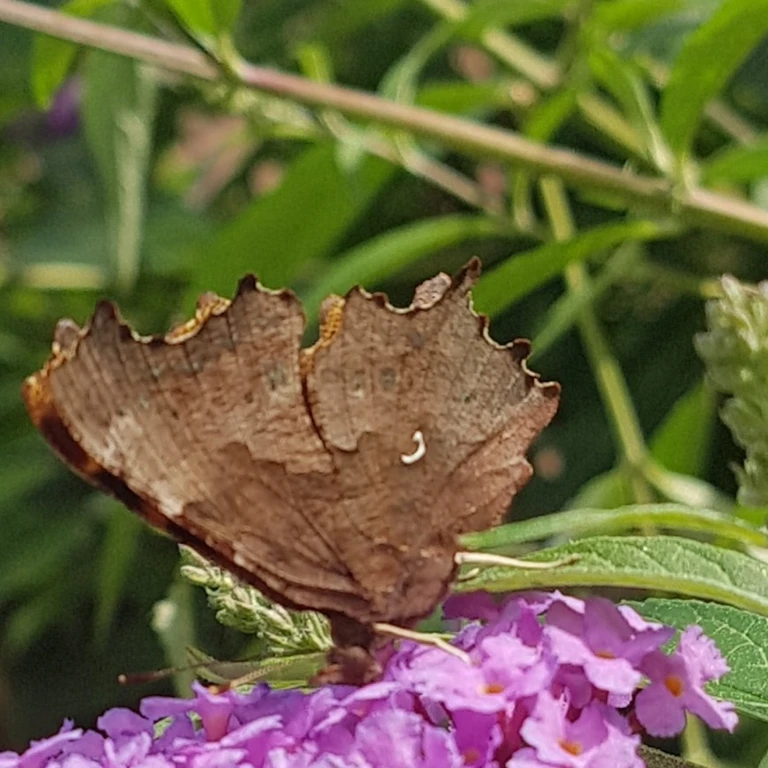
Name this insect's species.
Polygonia c-album
